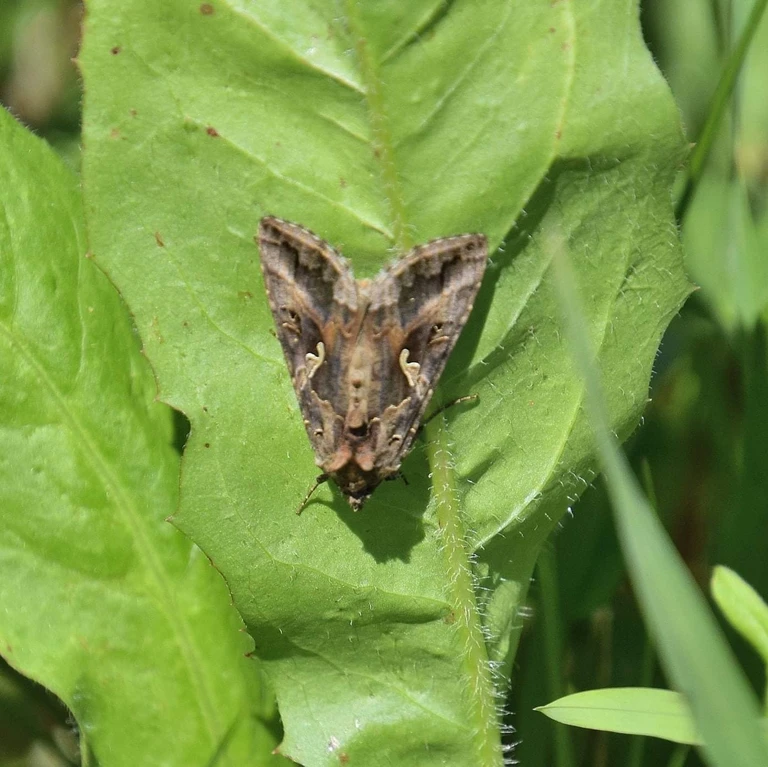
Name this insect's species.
Autographa gamma
